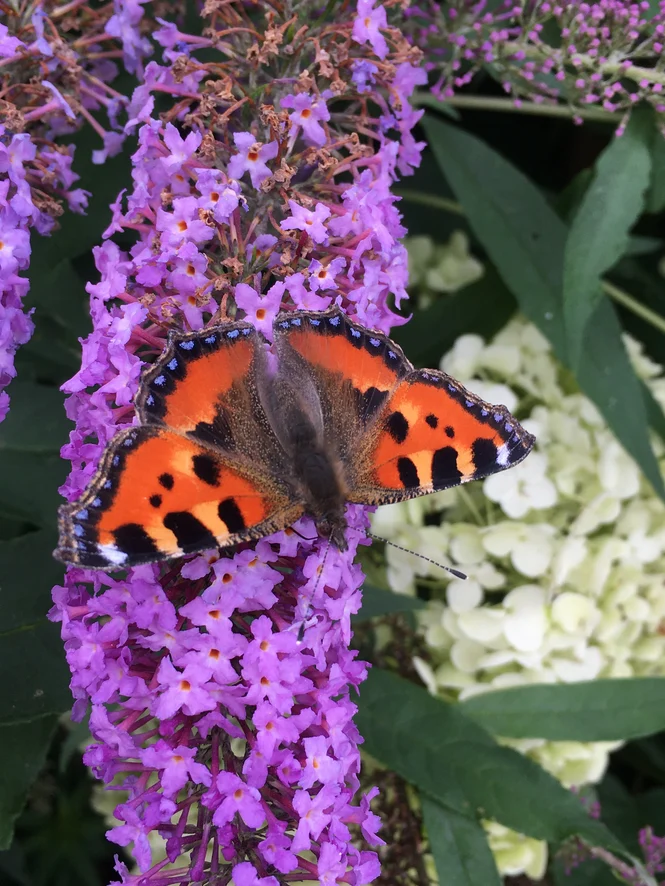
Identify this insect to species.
Aglais urticae
